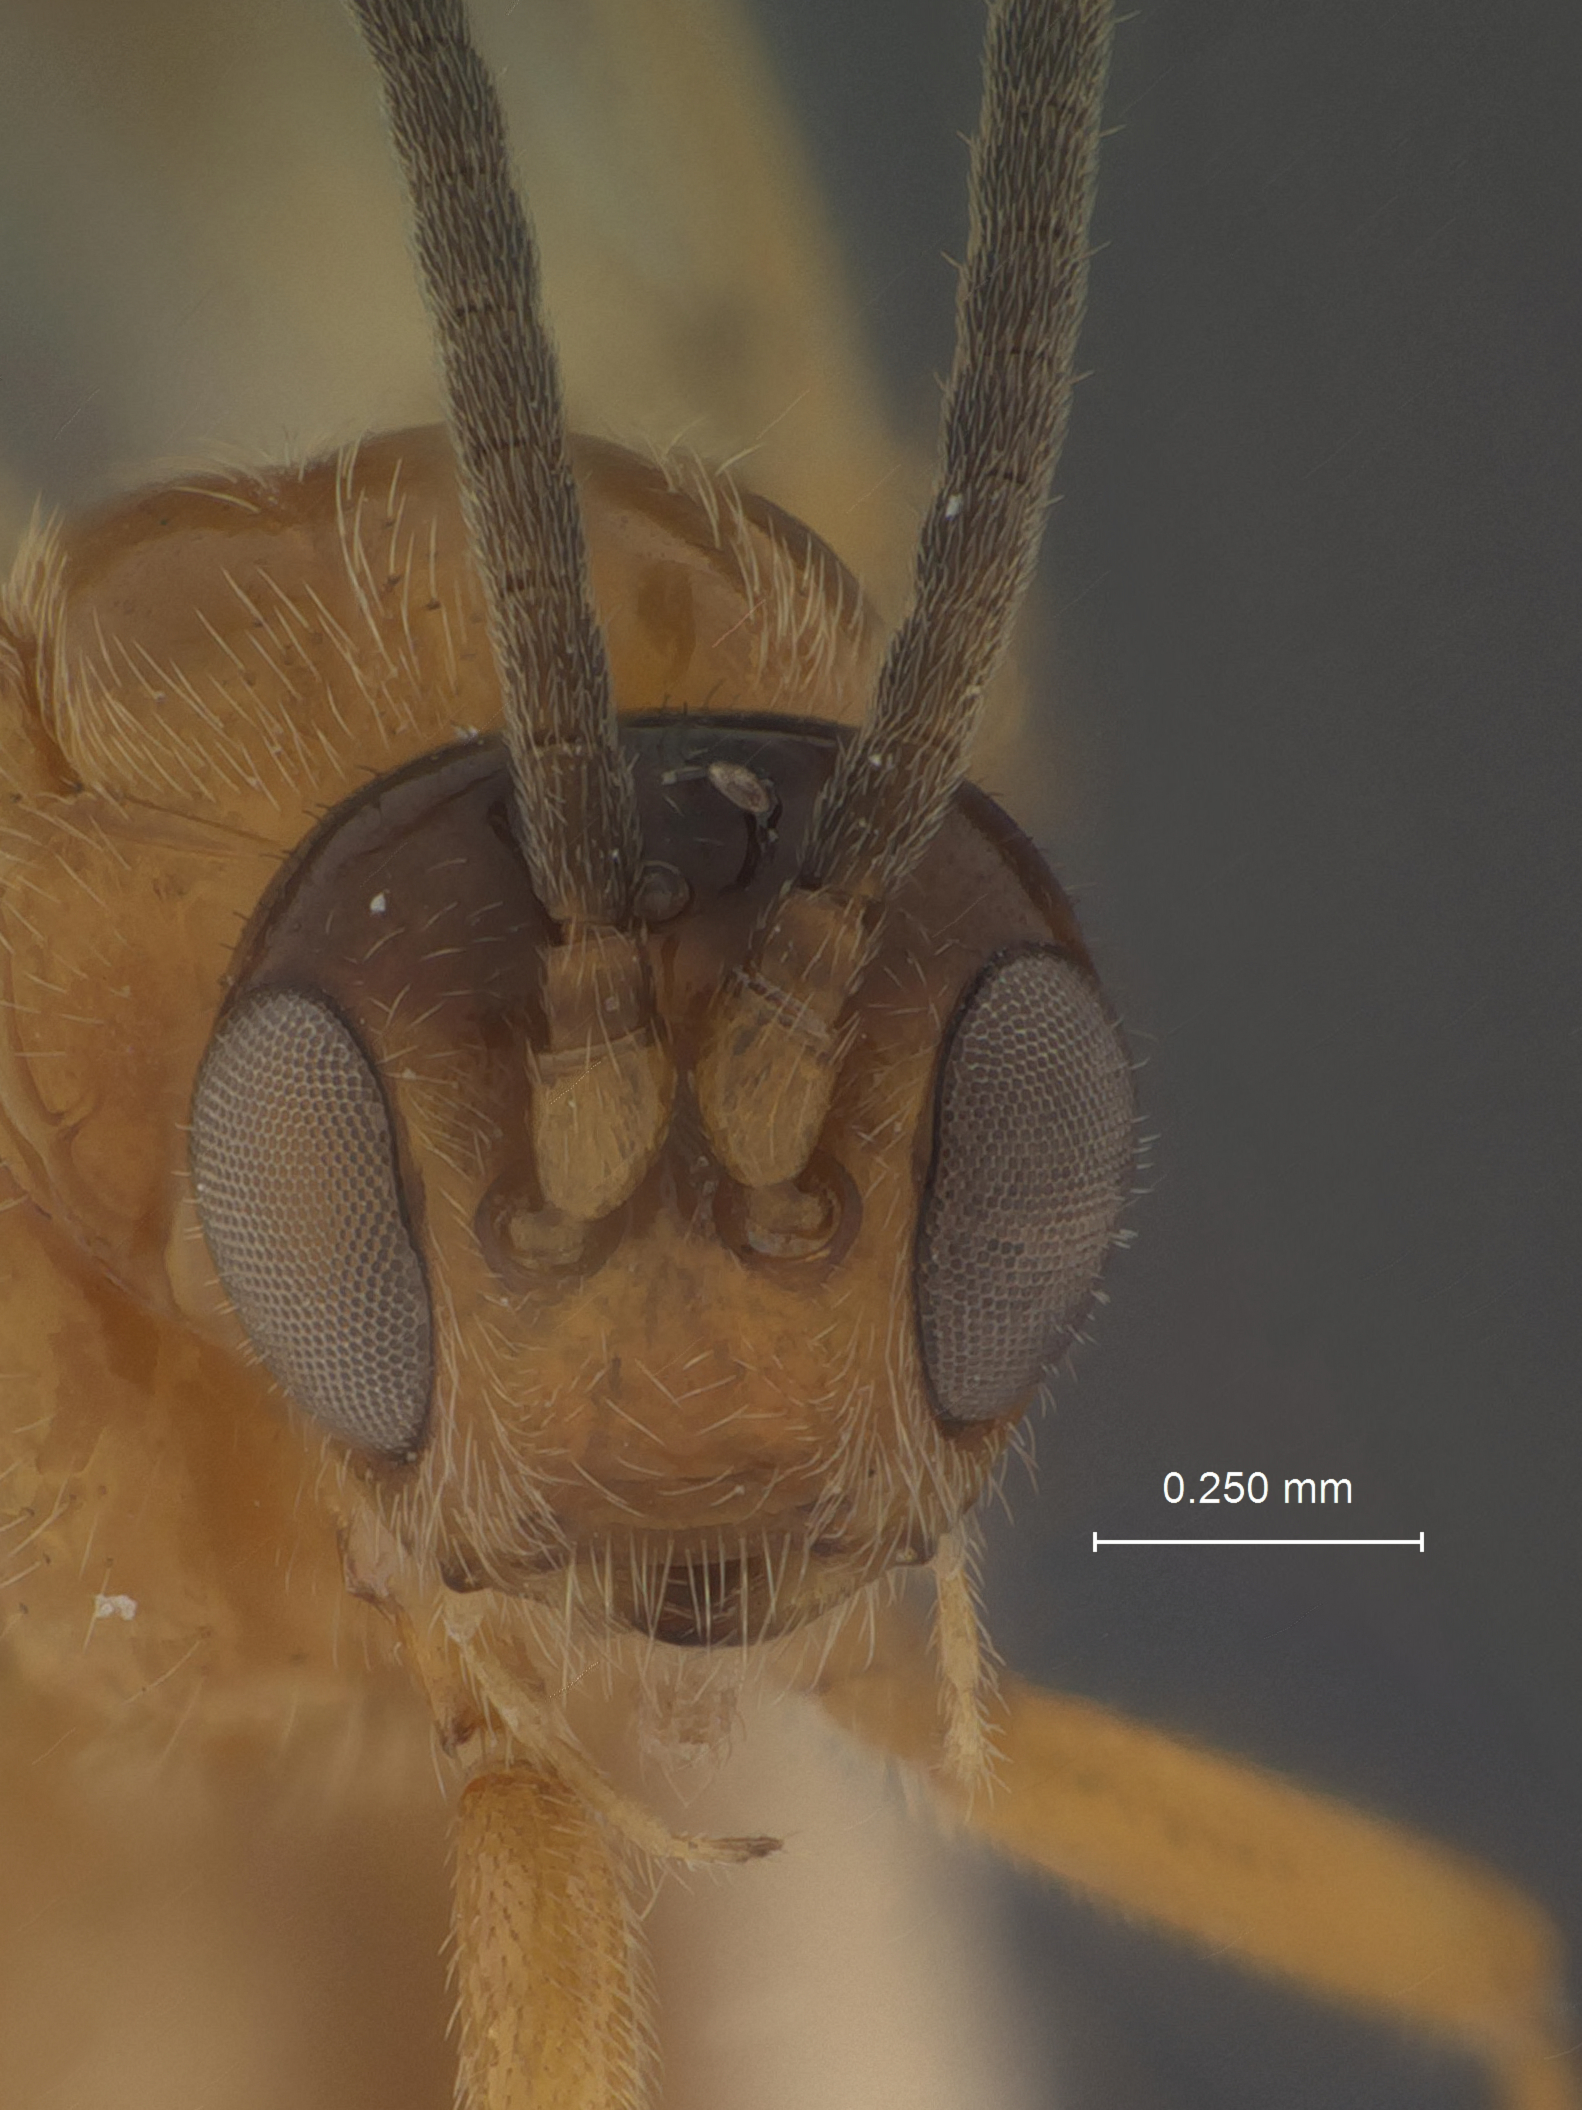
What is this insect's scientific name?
Bracon gossypii
